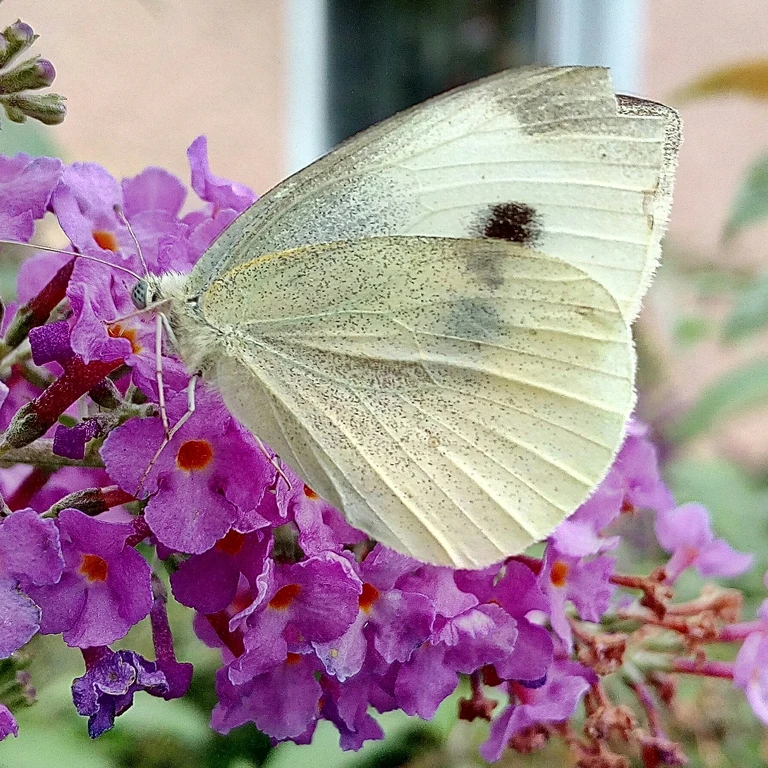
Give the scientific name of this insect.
Pieris rapae
